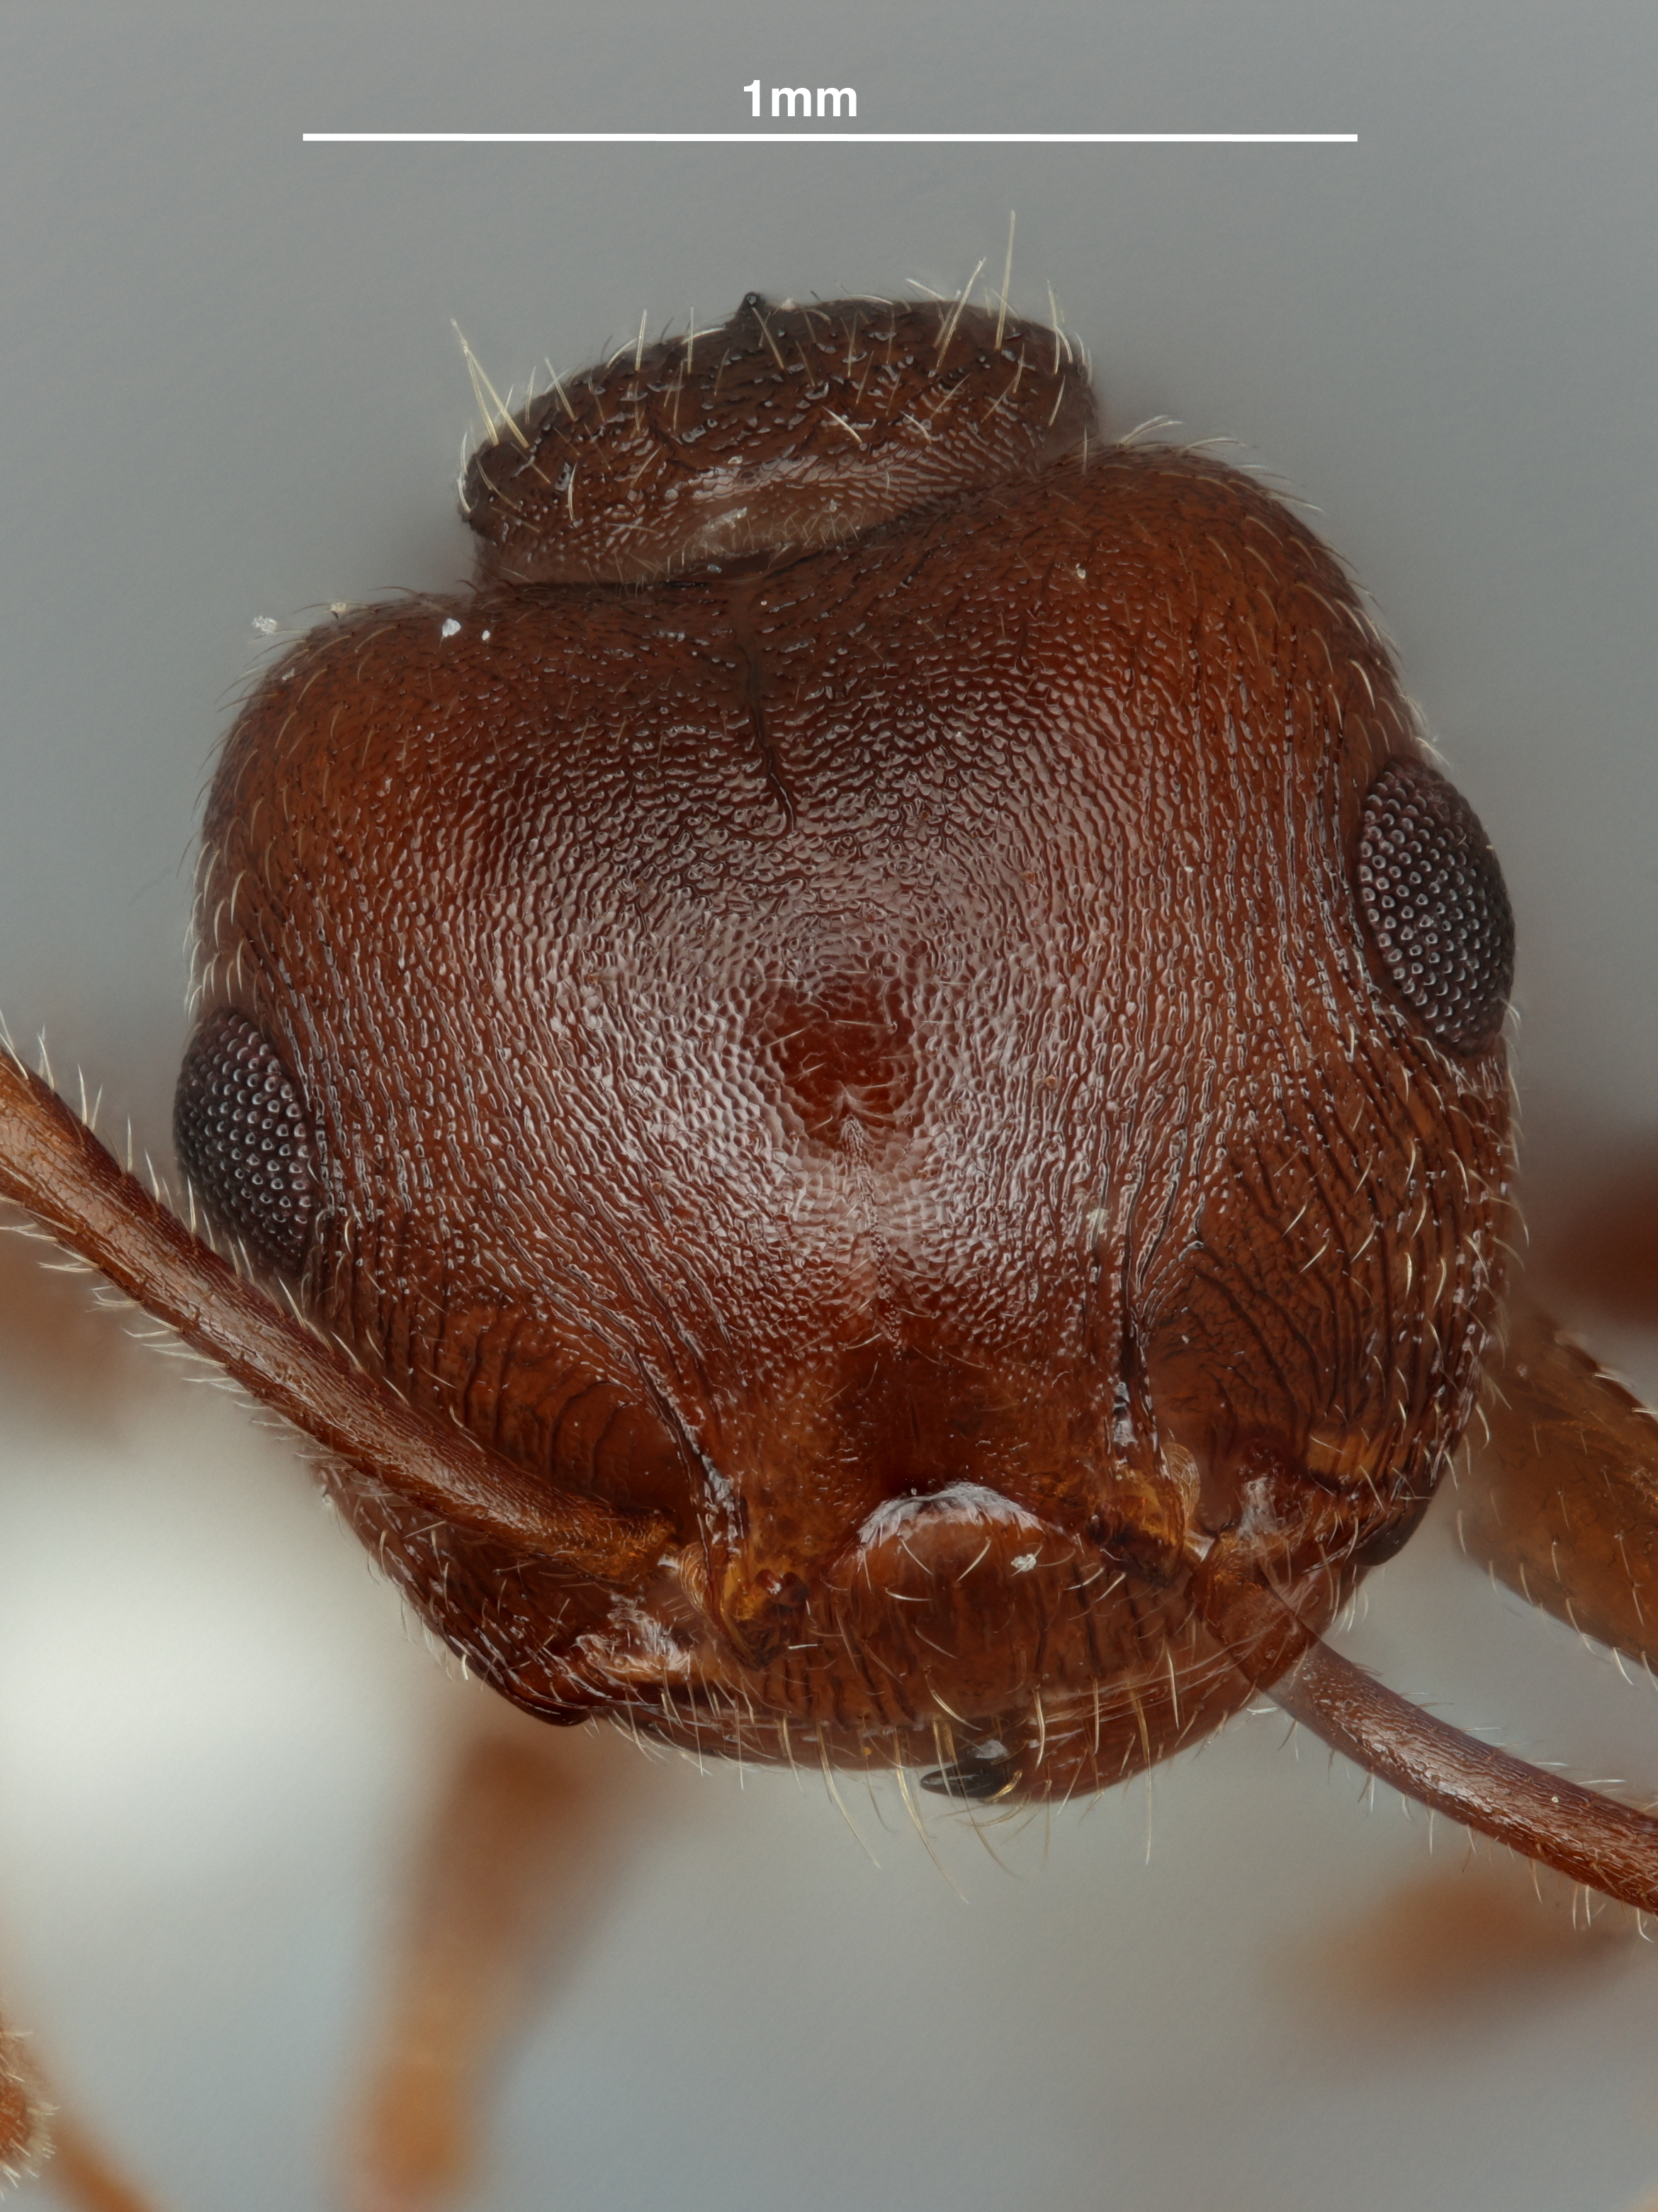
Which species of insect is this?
Crematogaster vetusta
